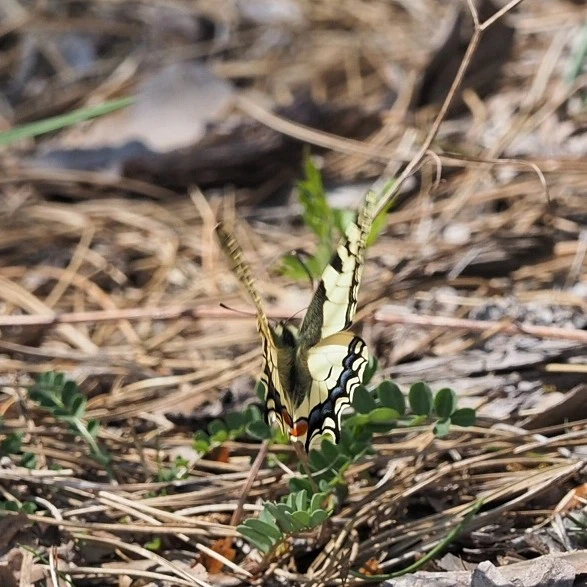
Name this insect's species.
Papilio machaon
